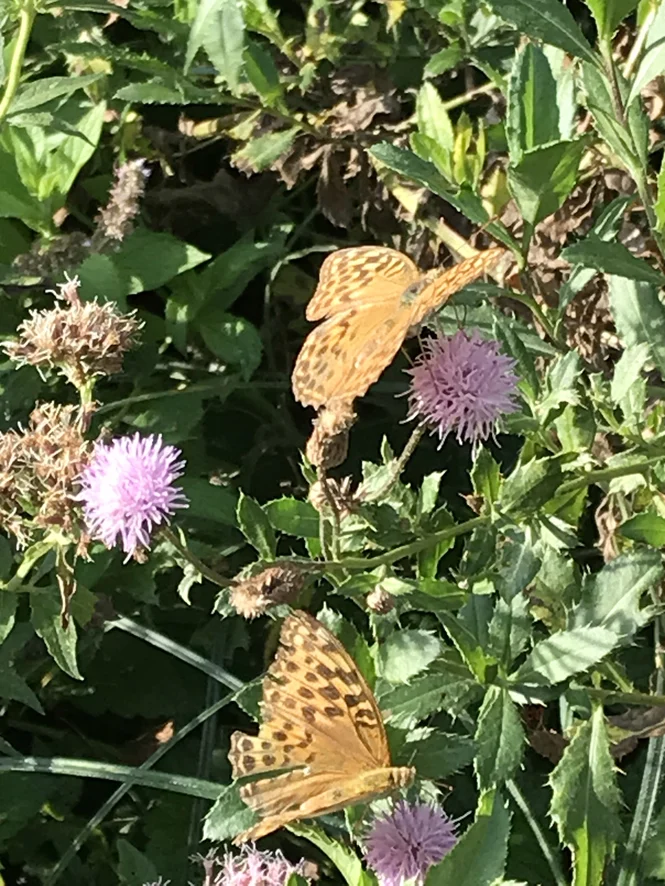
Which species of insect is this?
Argynnis paphia
